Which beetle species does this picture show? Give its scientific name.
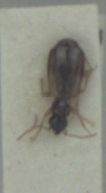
Philorhizus notatus
